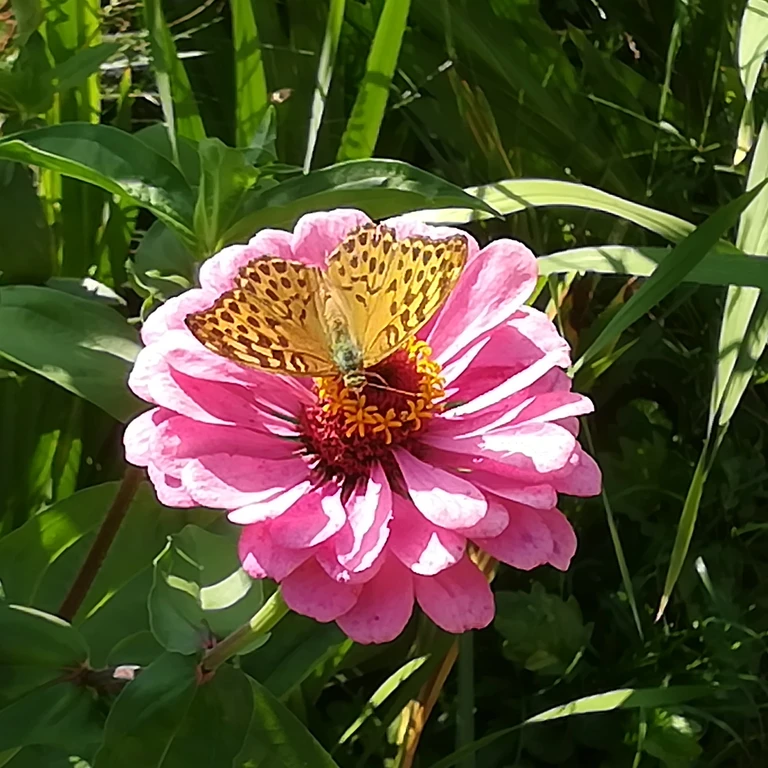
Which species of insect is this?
Argynnis paphia
